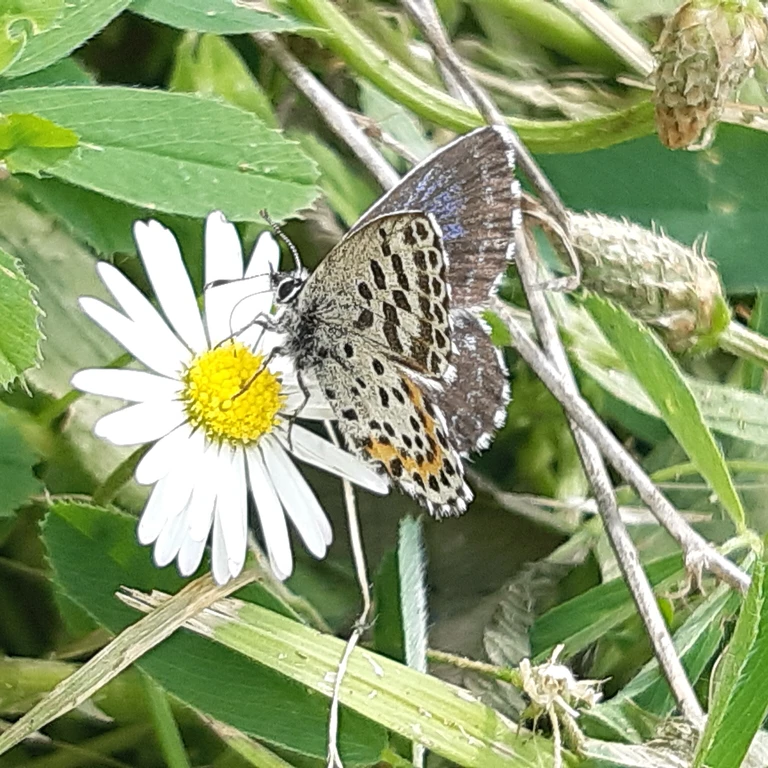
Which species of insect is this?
Scolitantides orion
